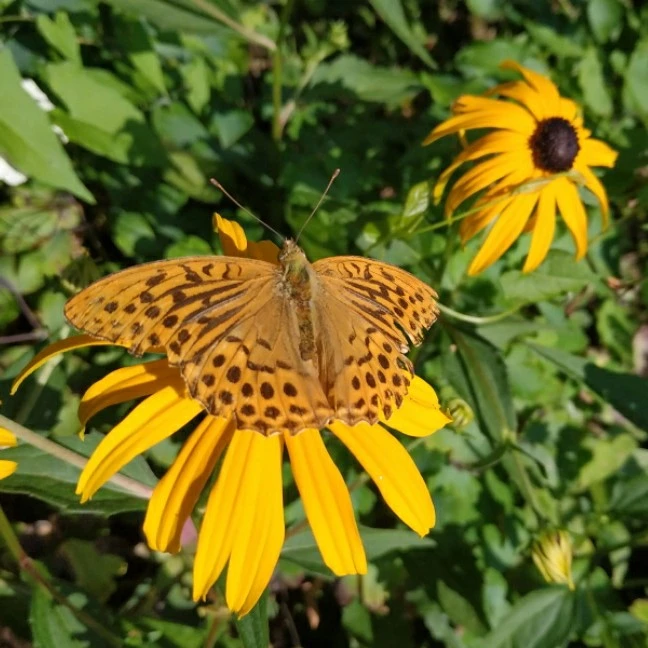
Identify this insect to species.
Argynnis paphia
